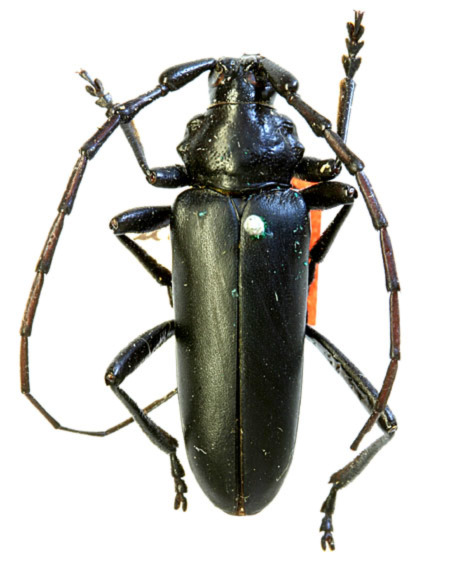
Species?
Stenaspis solitaria (also Stenaspis lugubris)
